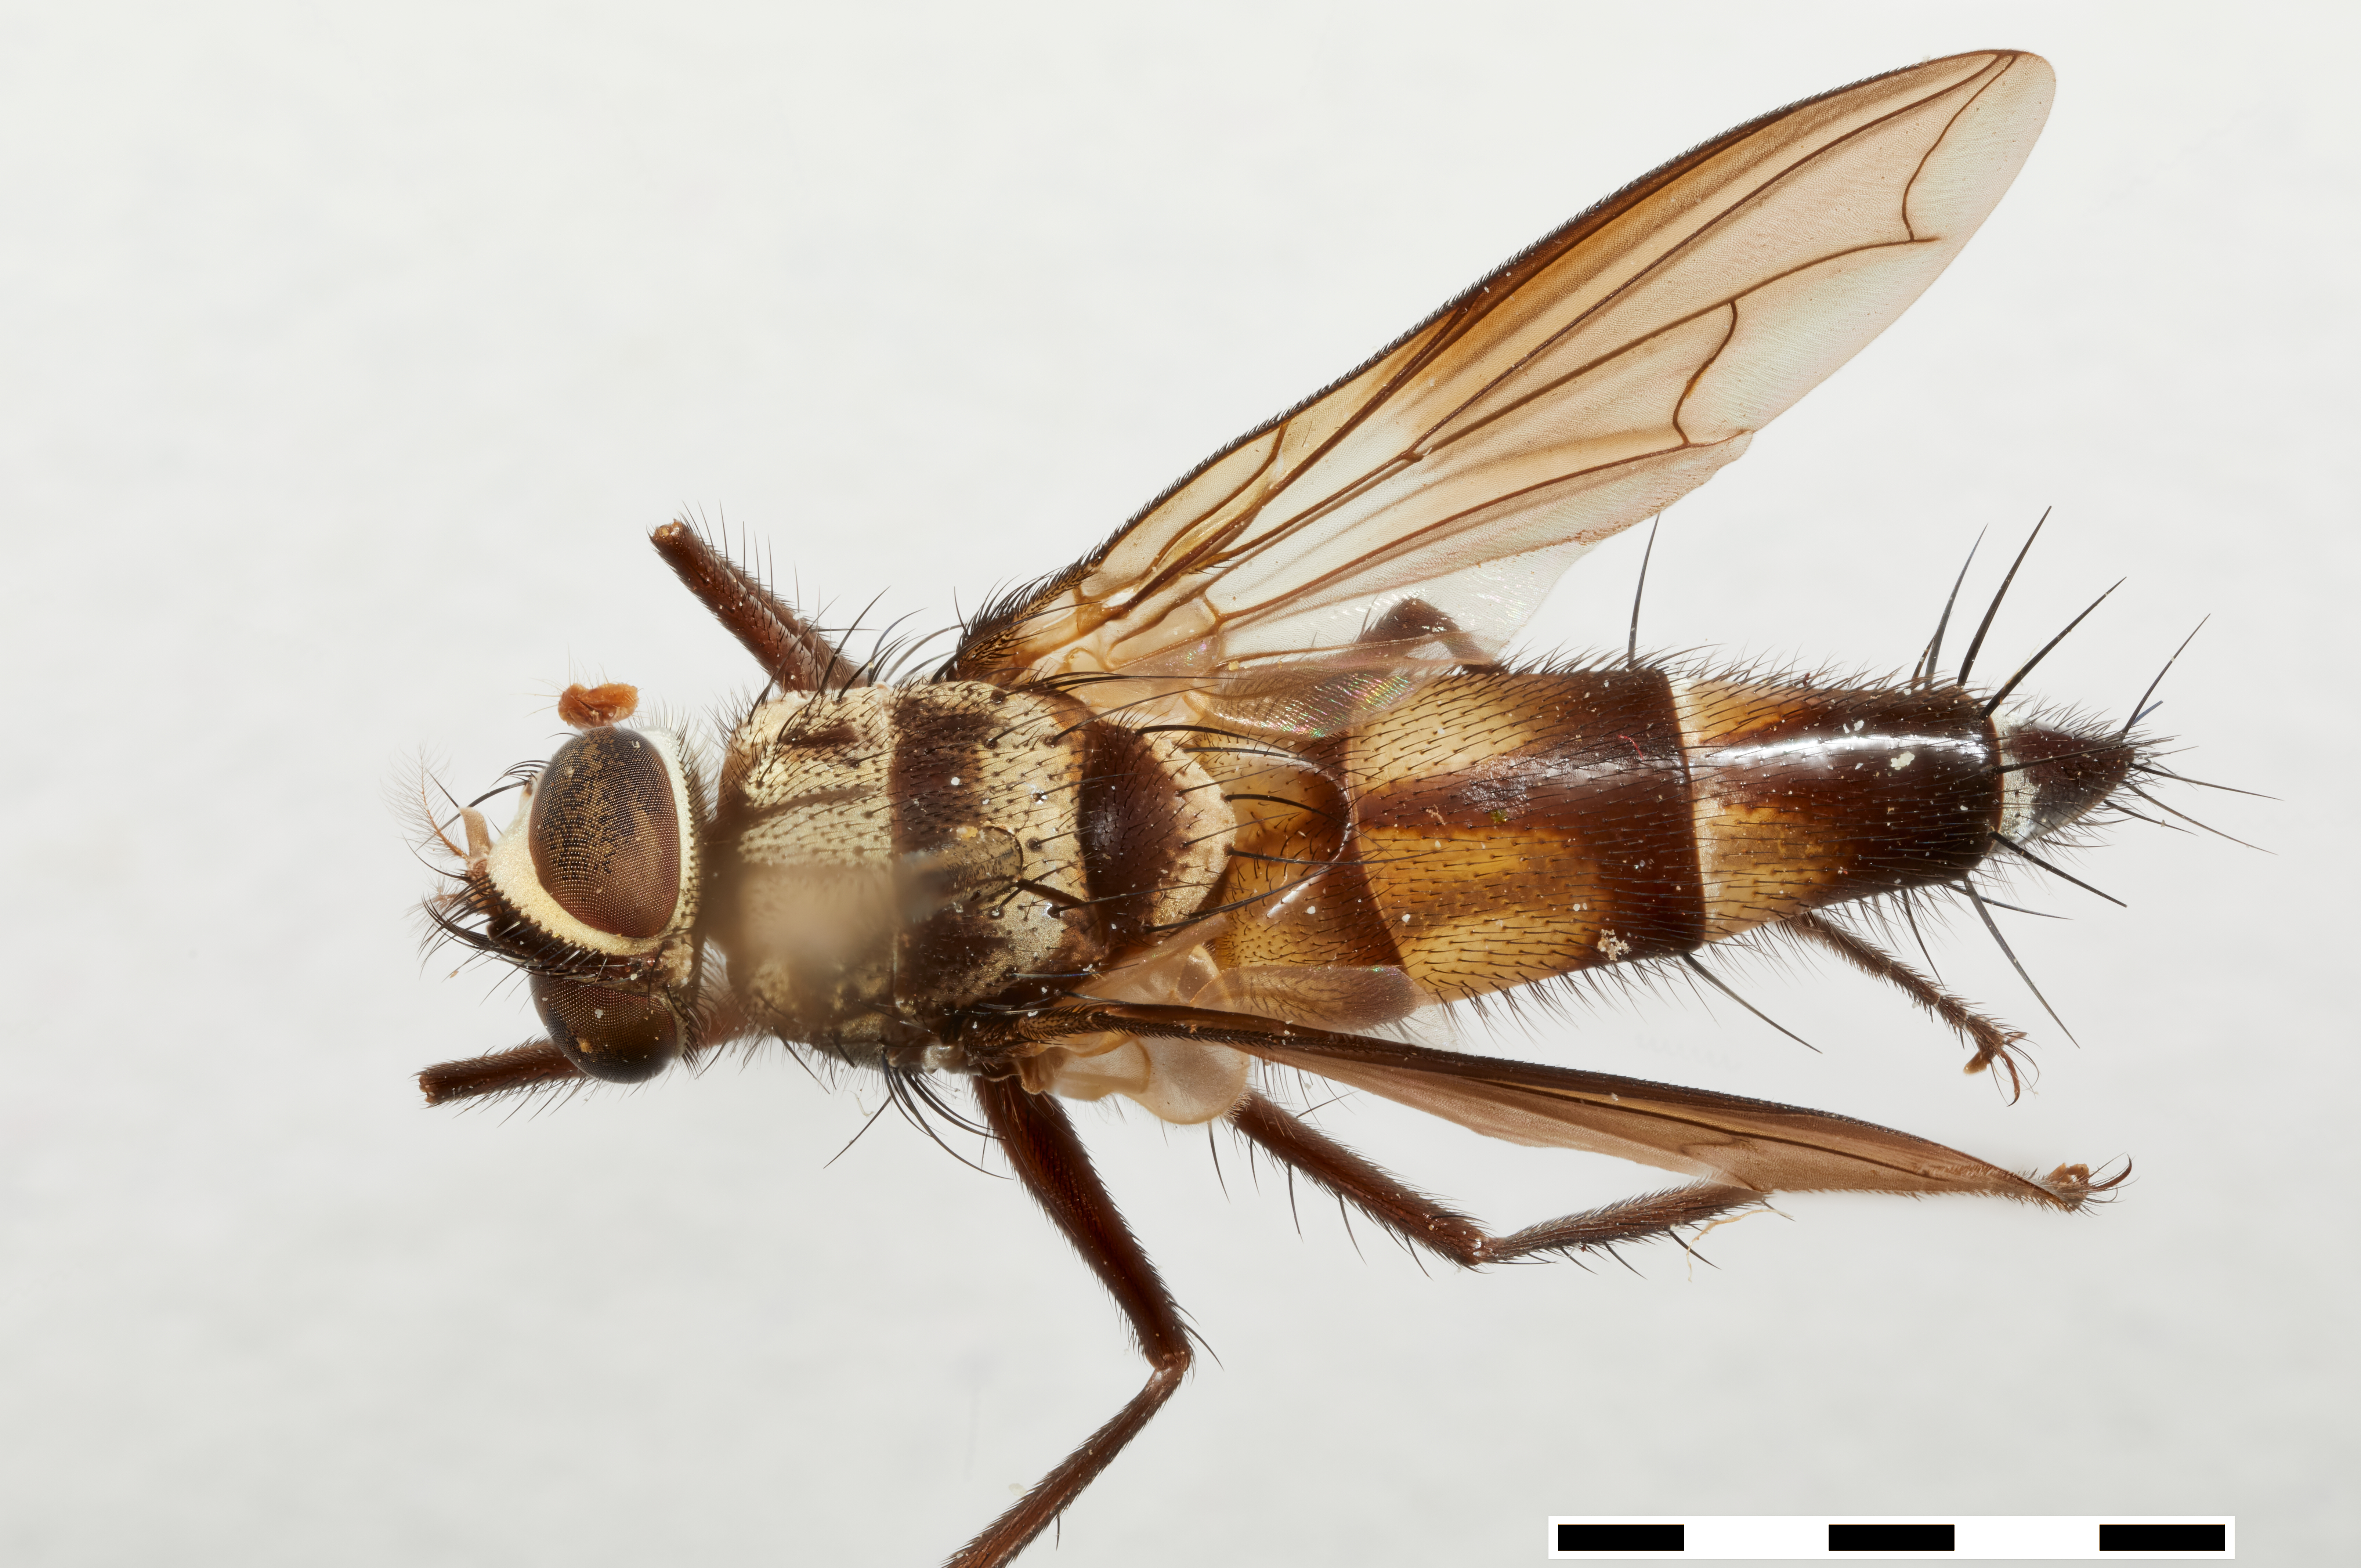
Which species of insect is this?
Ushpayacua ureophila
